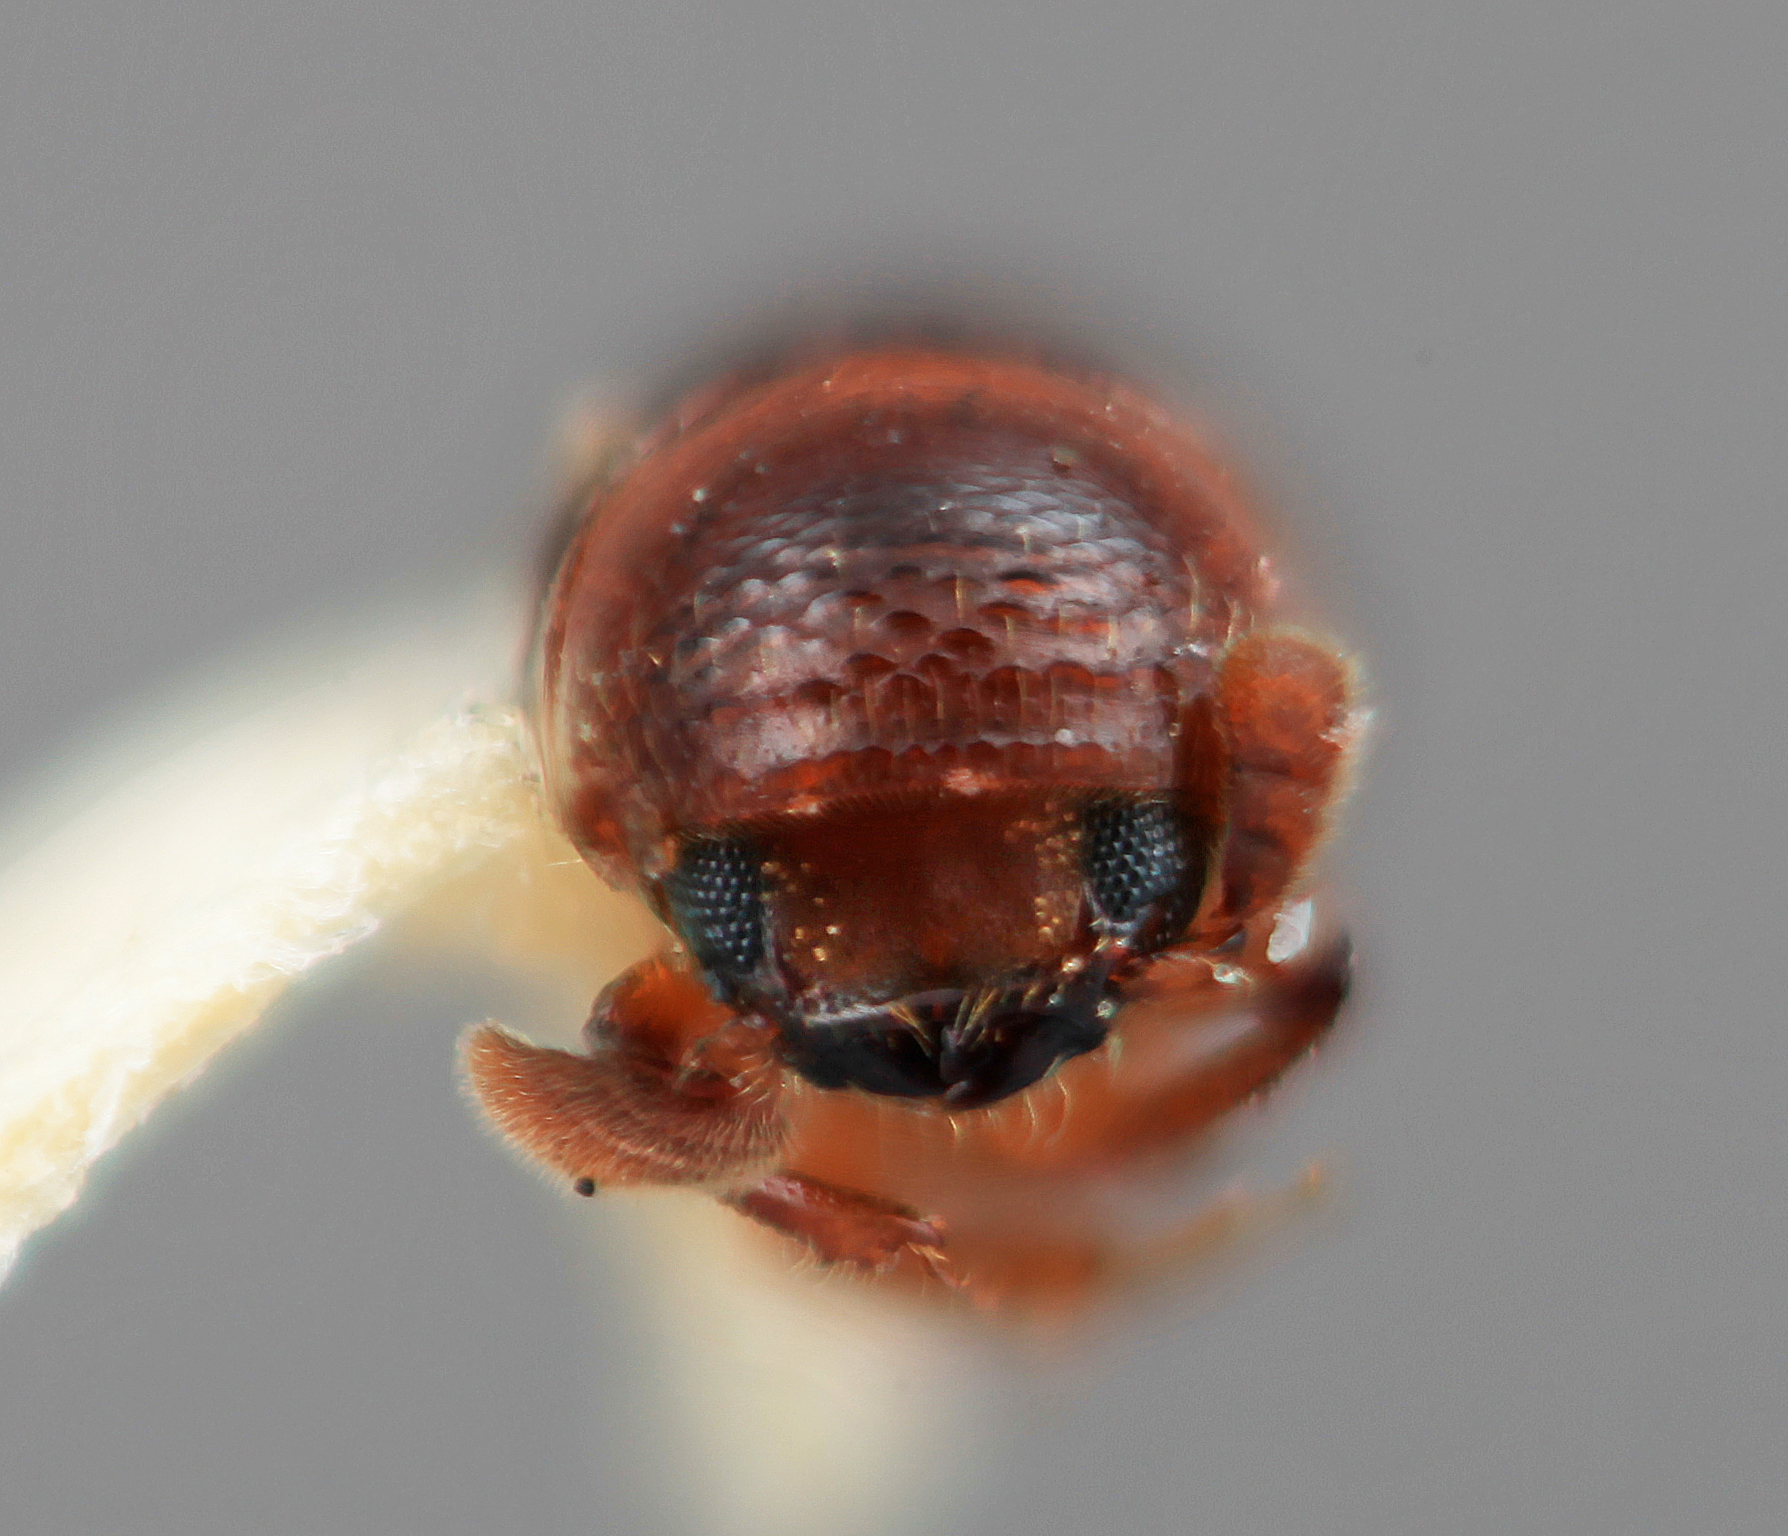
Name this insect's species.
Corthylus micans
